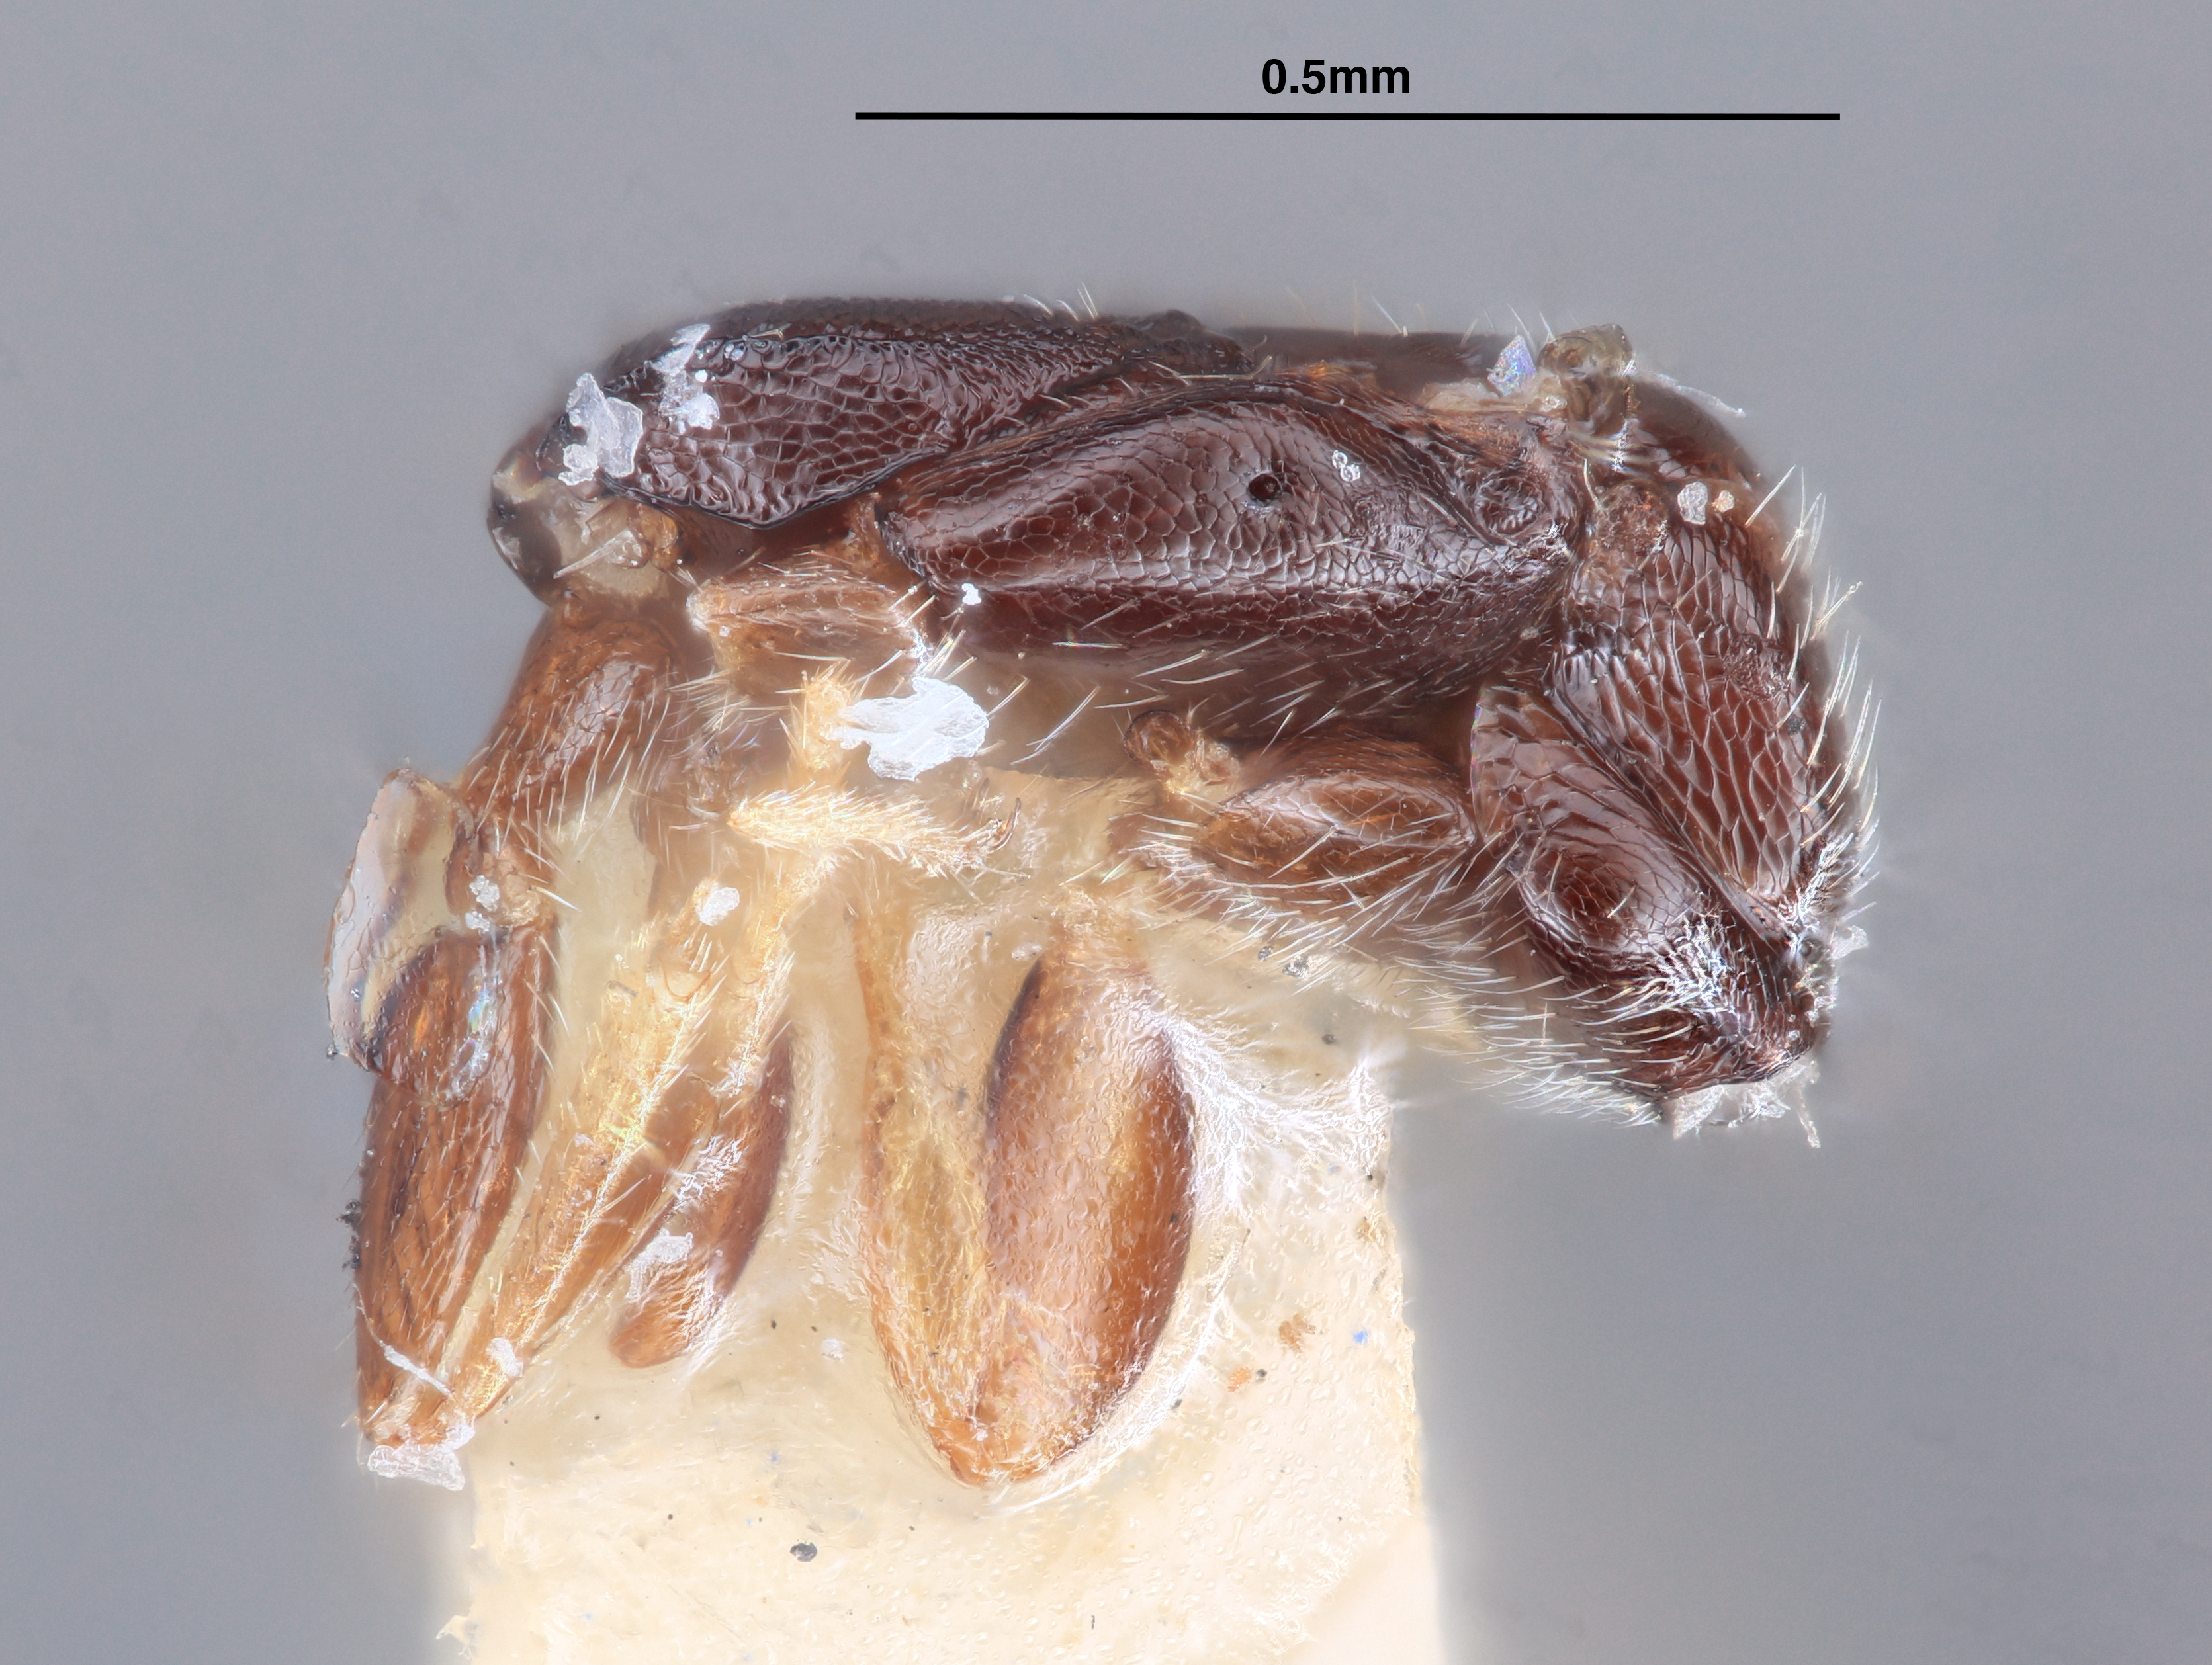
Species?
Sierola antipoda
